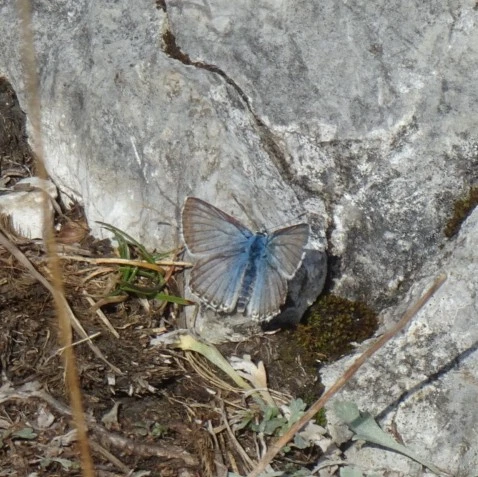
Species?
Lysandra coridon
